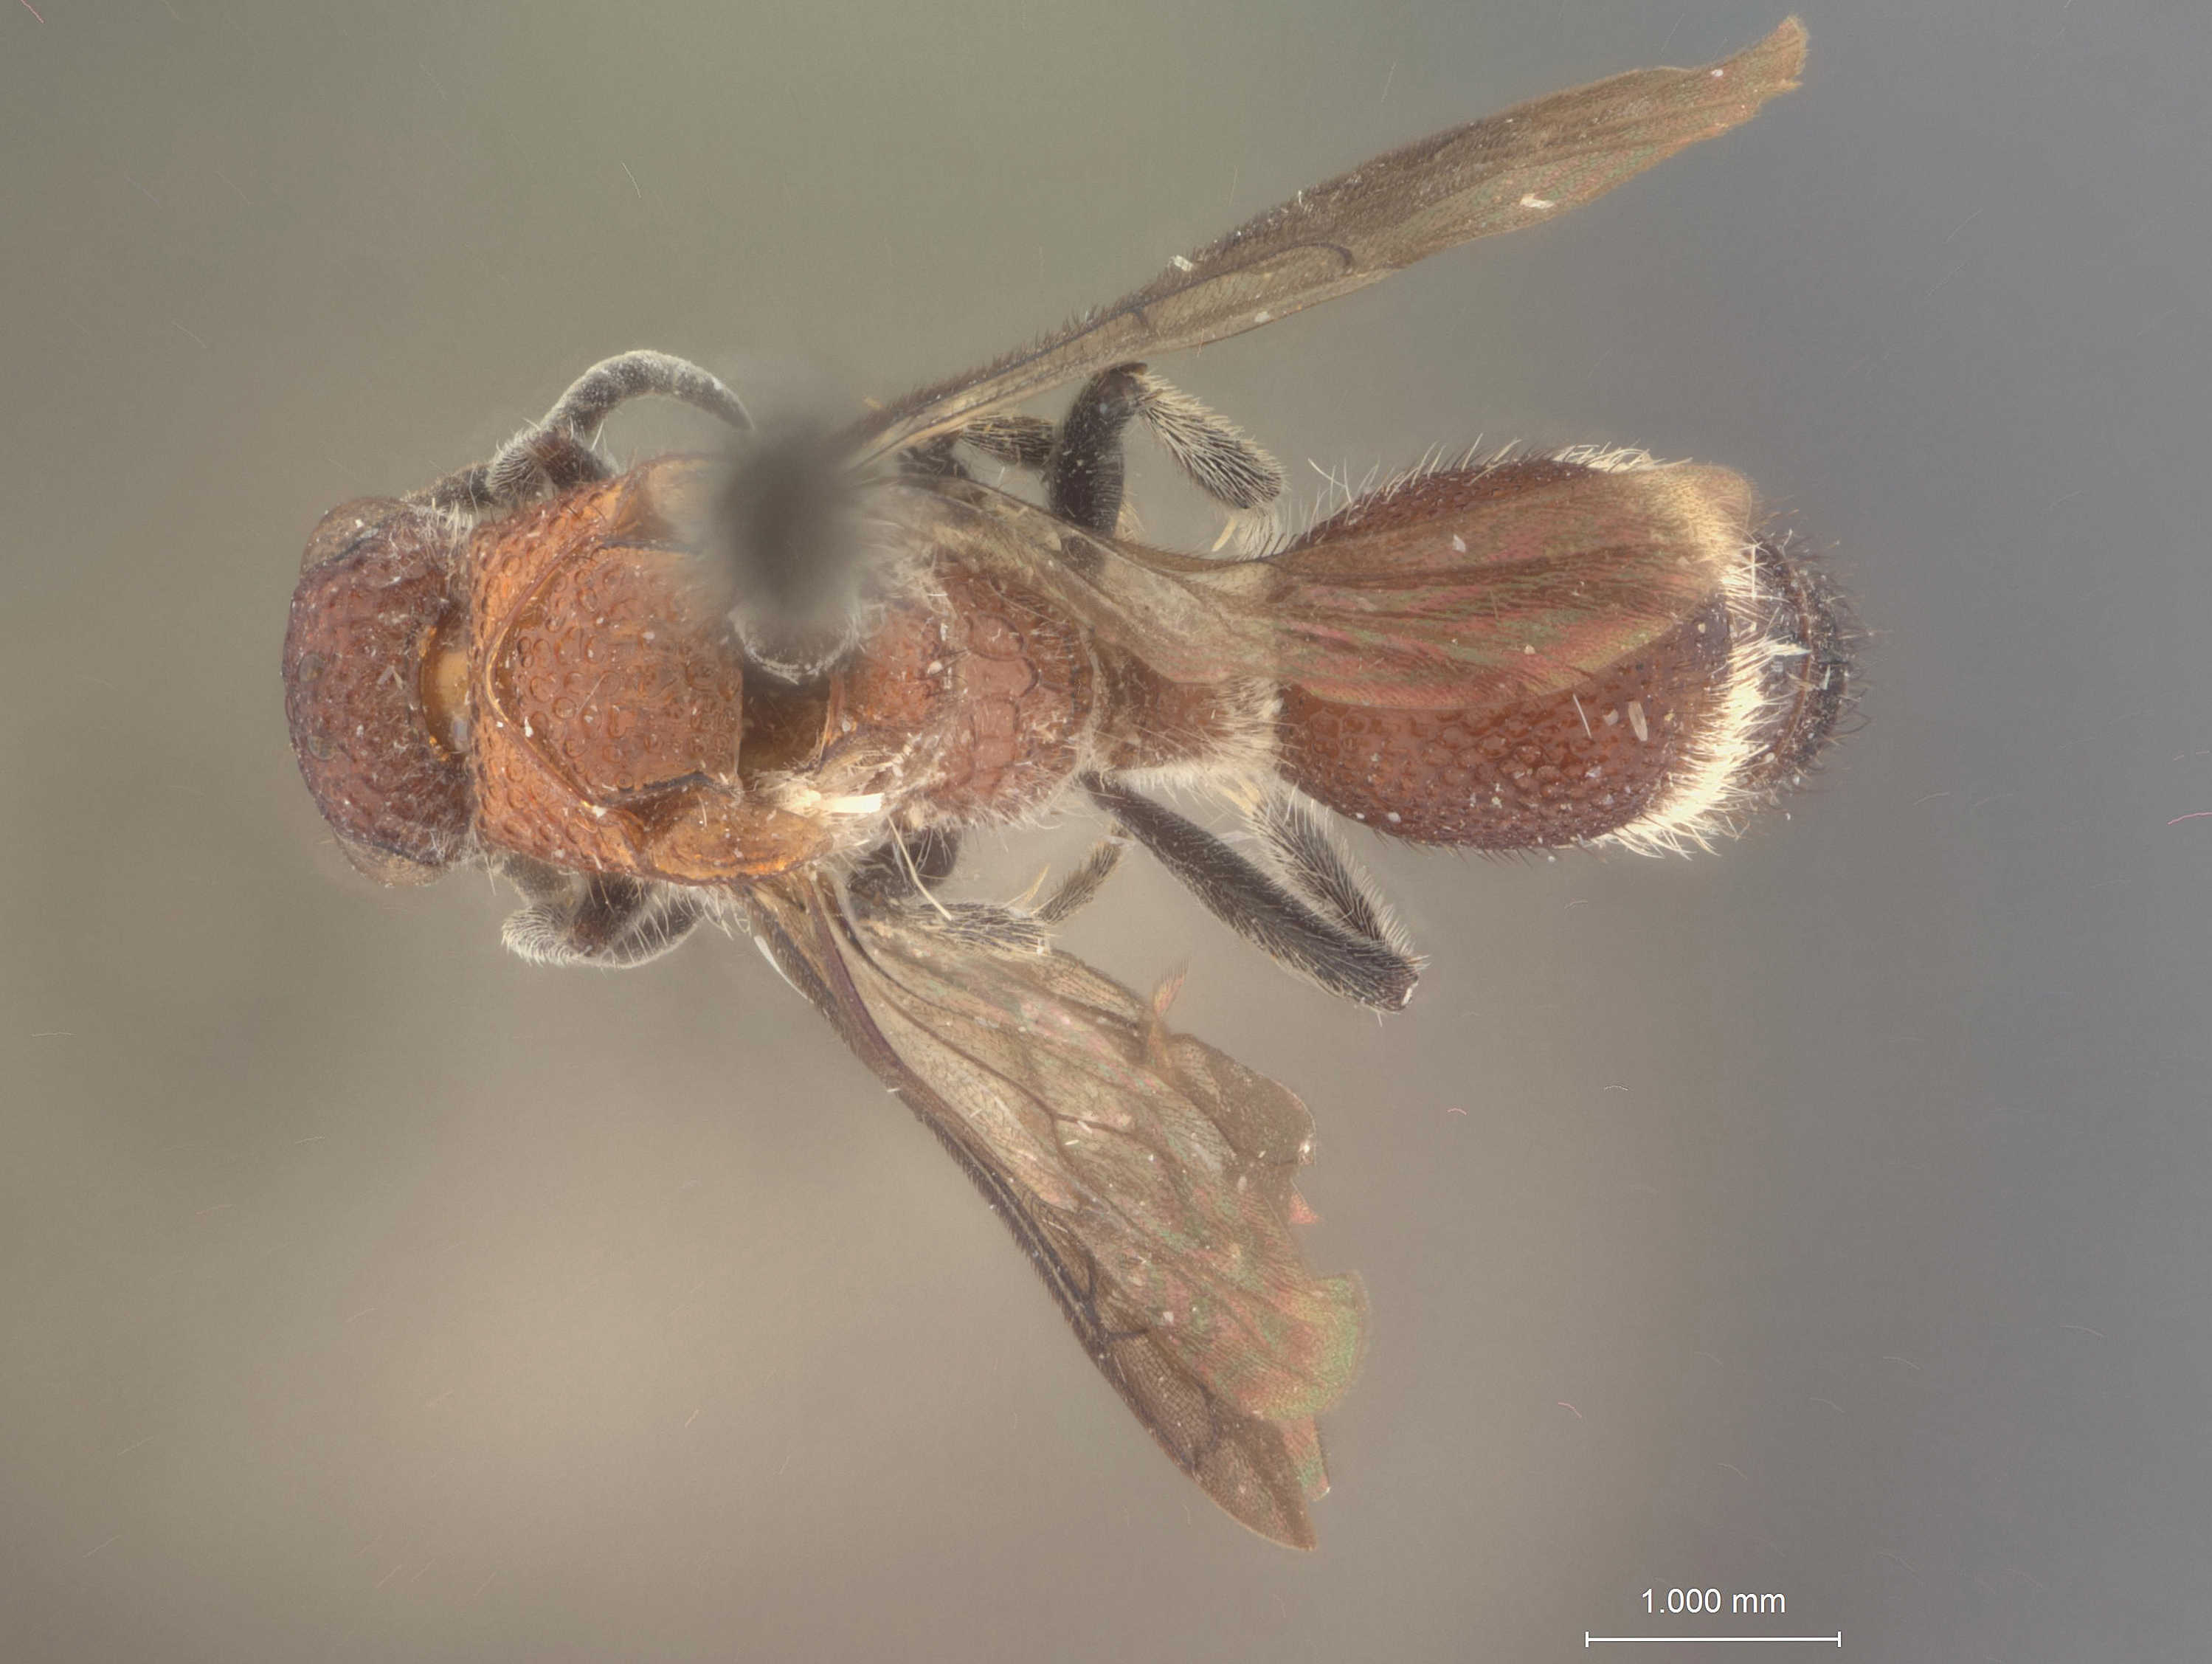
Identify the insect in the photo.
Ephuta floridana
